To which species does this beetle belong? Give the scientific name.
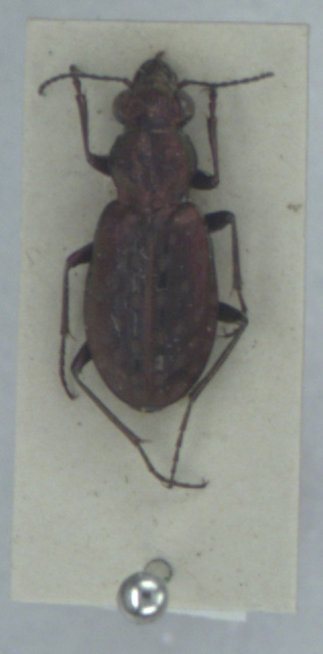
Elaphrus lapponicus
